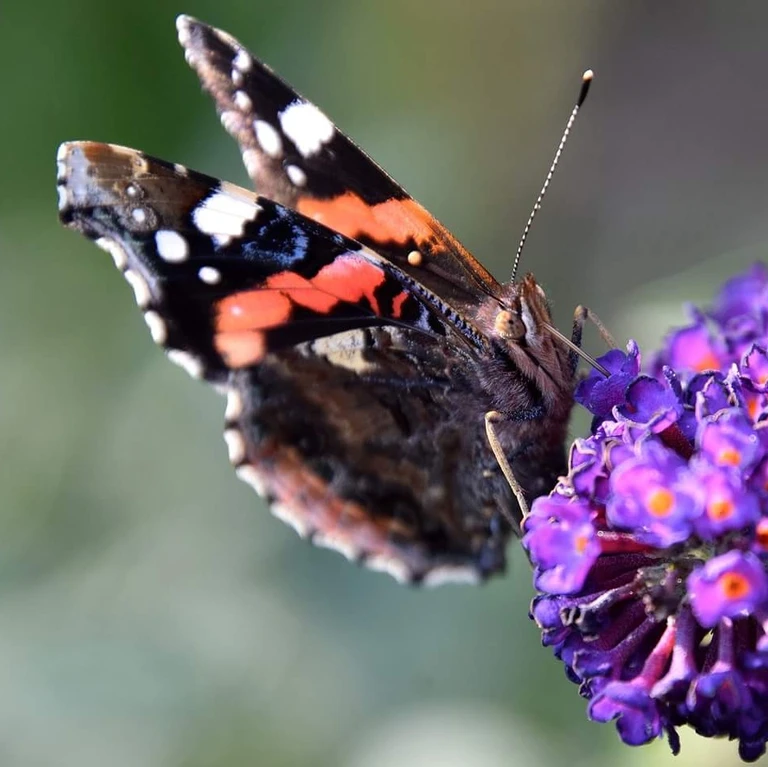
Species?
Vanessa atalanta
